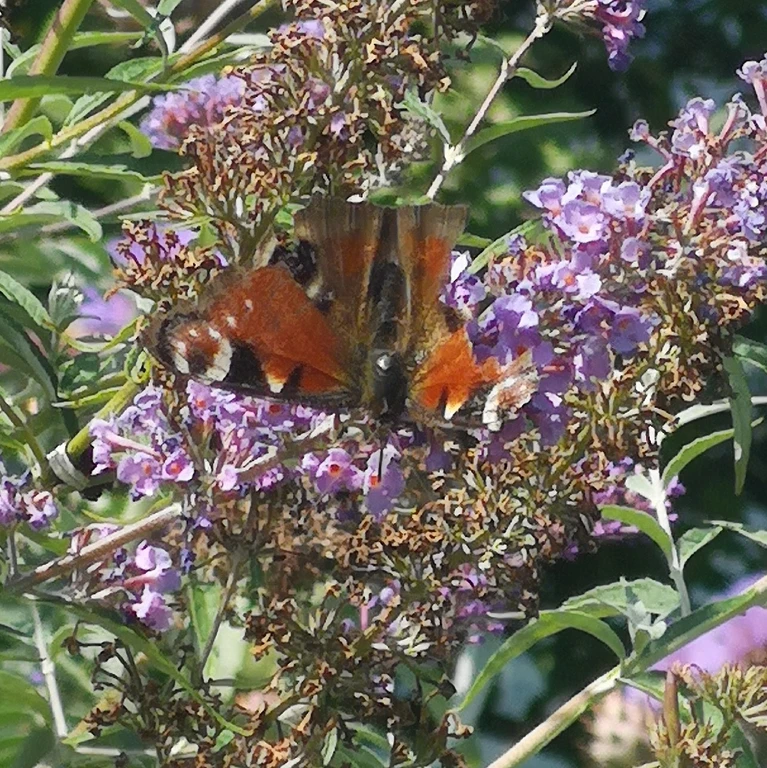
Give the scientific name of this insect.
Aglais io
